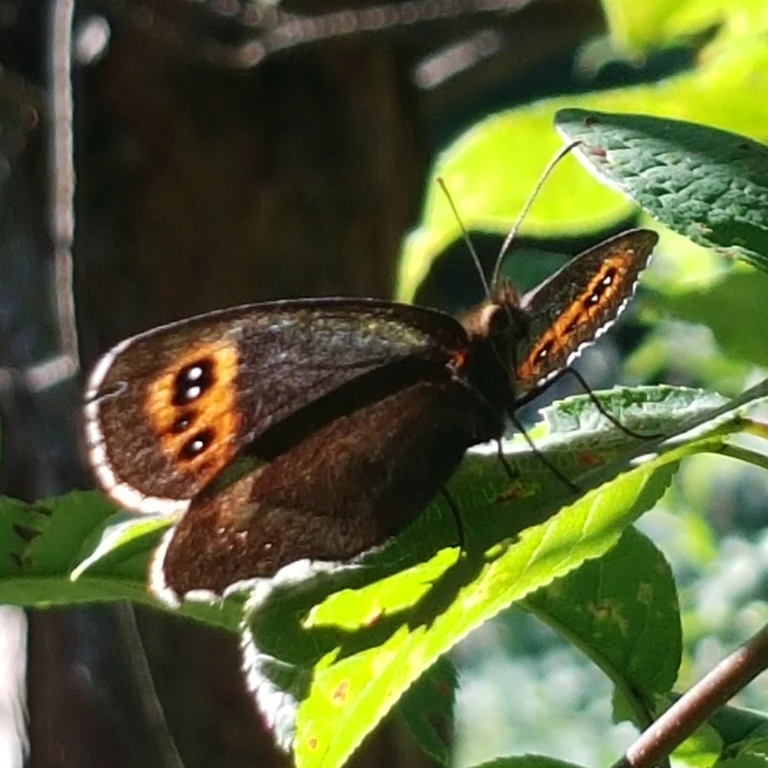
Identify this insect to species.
Erebia aethiops
